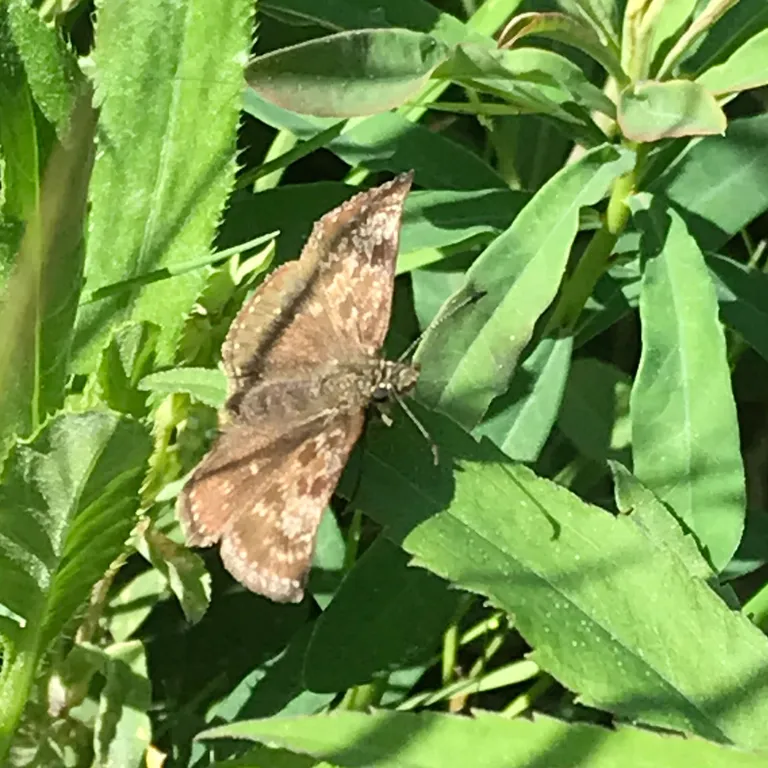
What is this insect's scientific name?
Erynnis tages
